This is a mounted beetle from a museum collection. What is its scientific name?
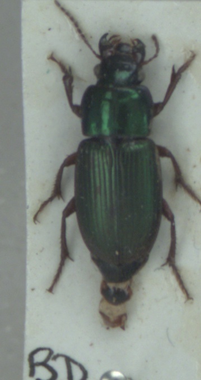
Harpalus affinis
